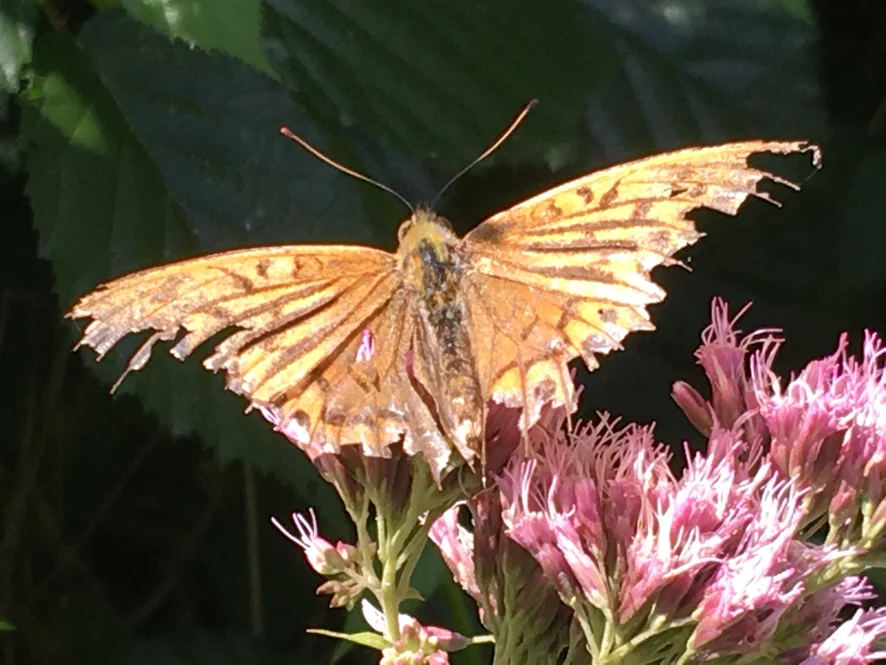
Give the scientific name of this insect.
Argynnis paphia
